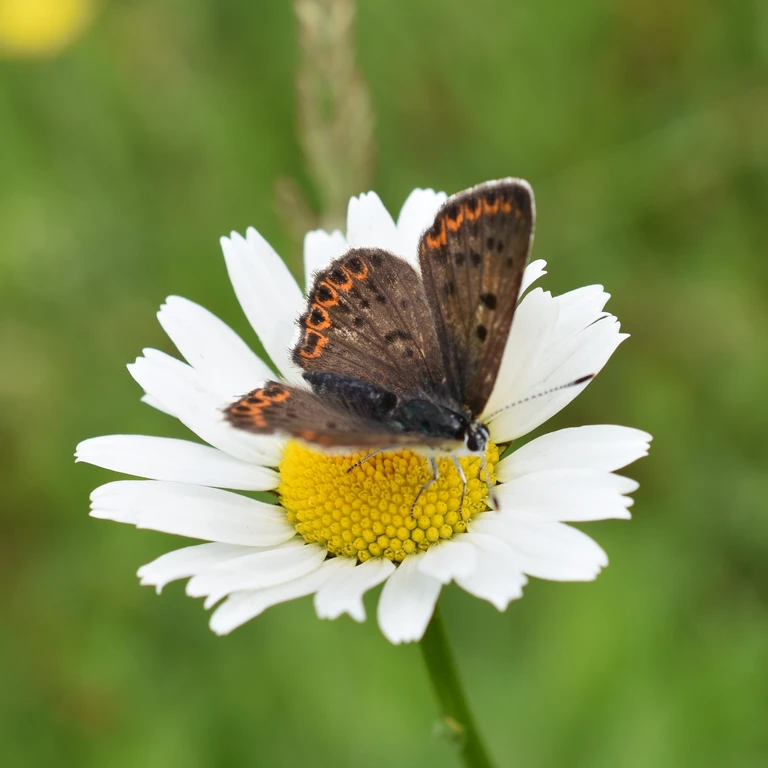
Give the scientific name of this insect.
Lycaena tityrus (also Loweia tityrus)
